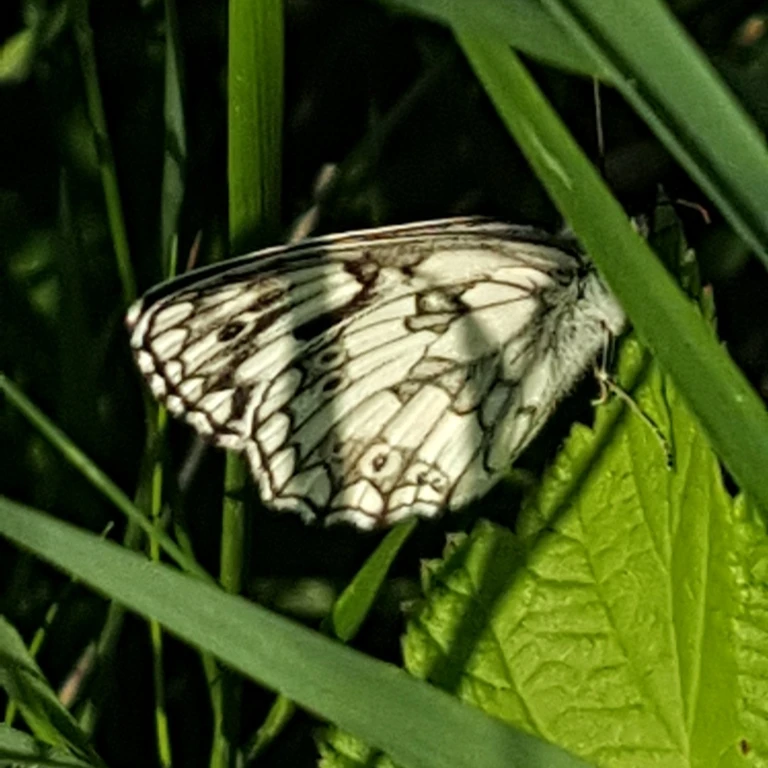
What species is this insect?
Melanargia galathea
